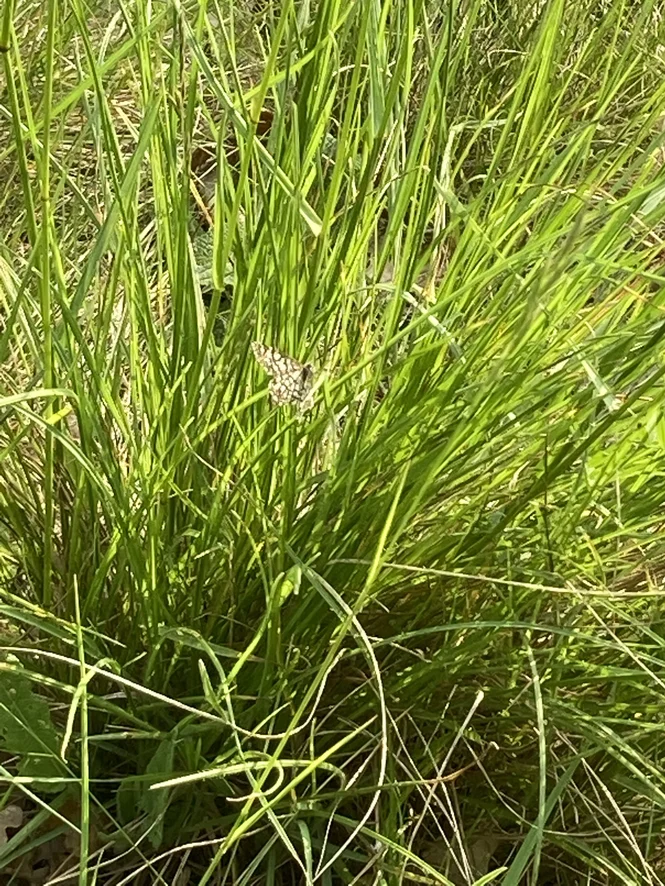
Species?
Chiasmia clathrata
